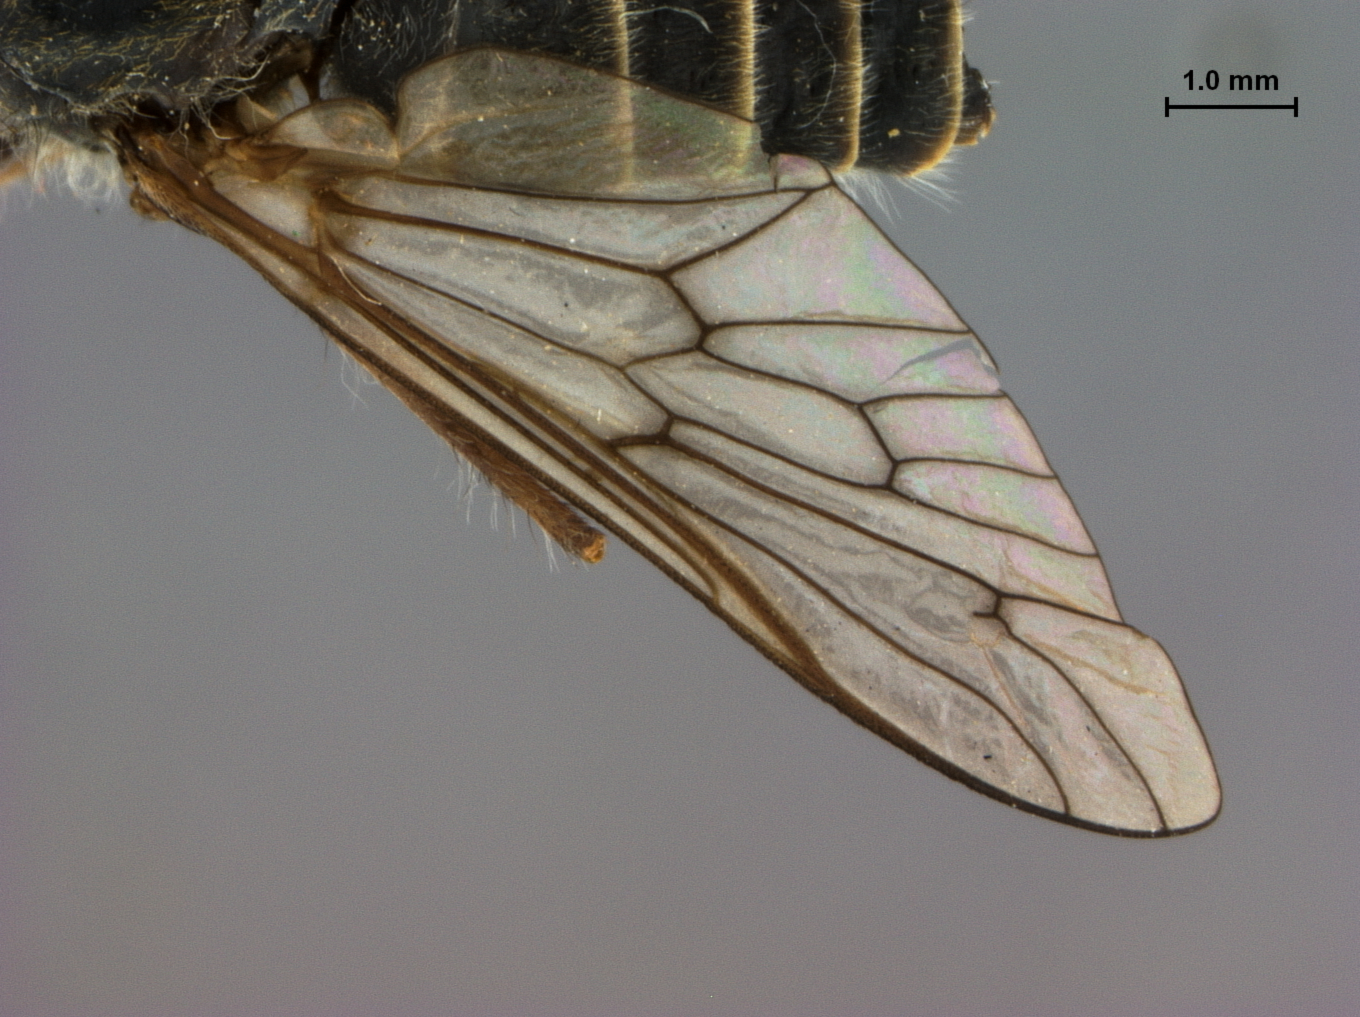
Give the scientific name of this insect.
Dasybasis poroma
